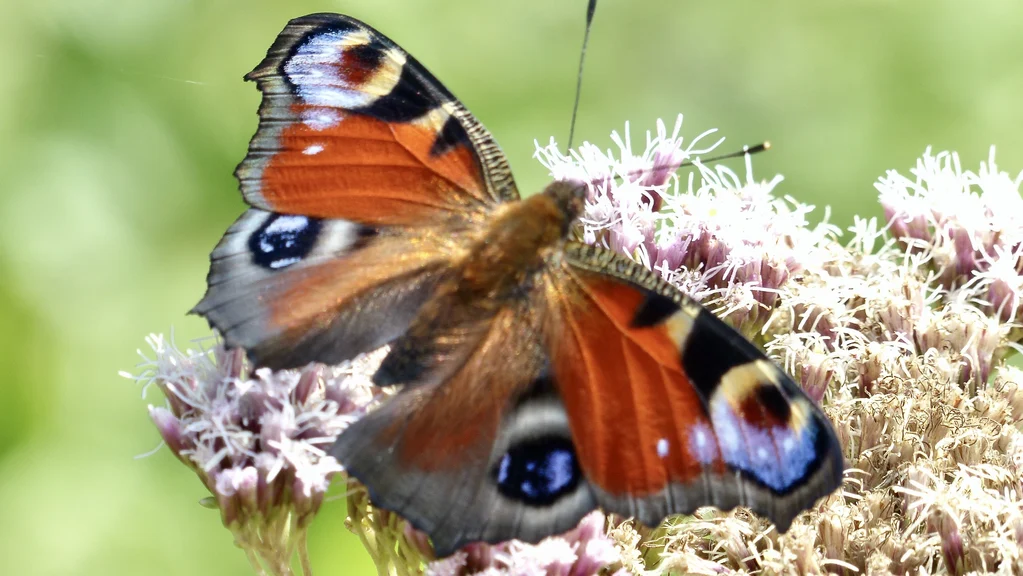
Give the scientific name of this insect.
Aglais io
